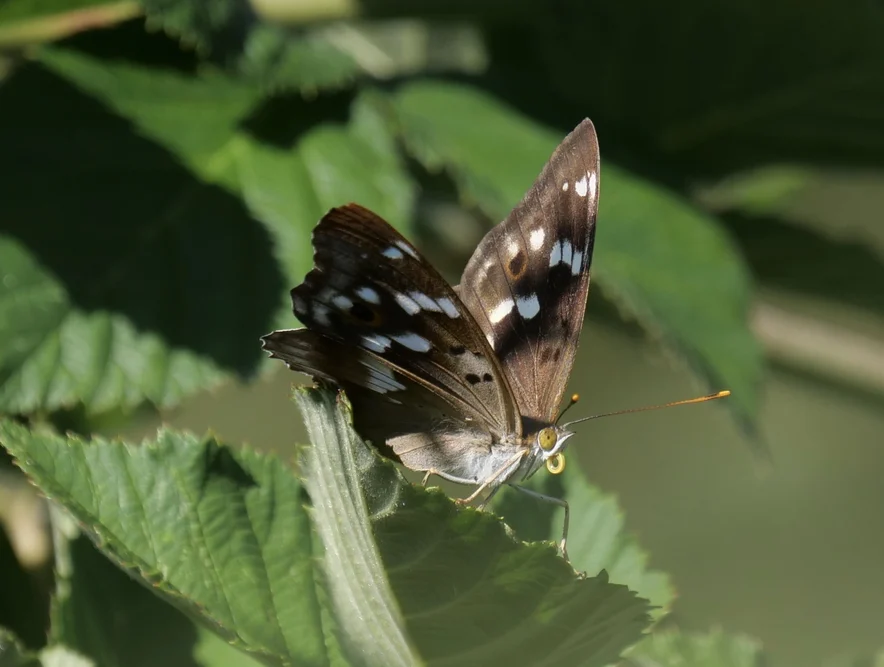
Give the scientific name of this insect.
Apatura ilia
